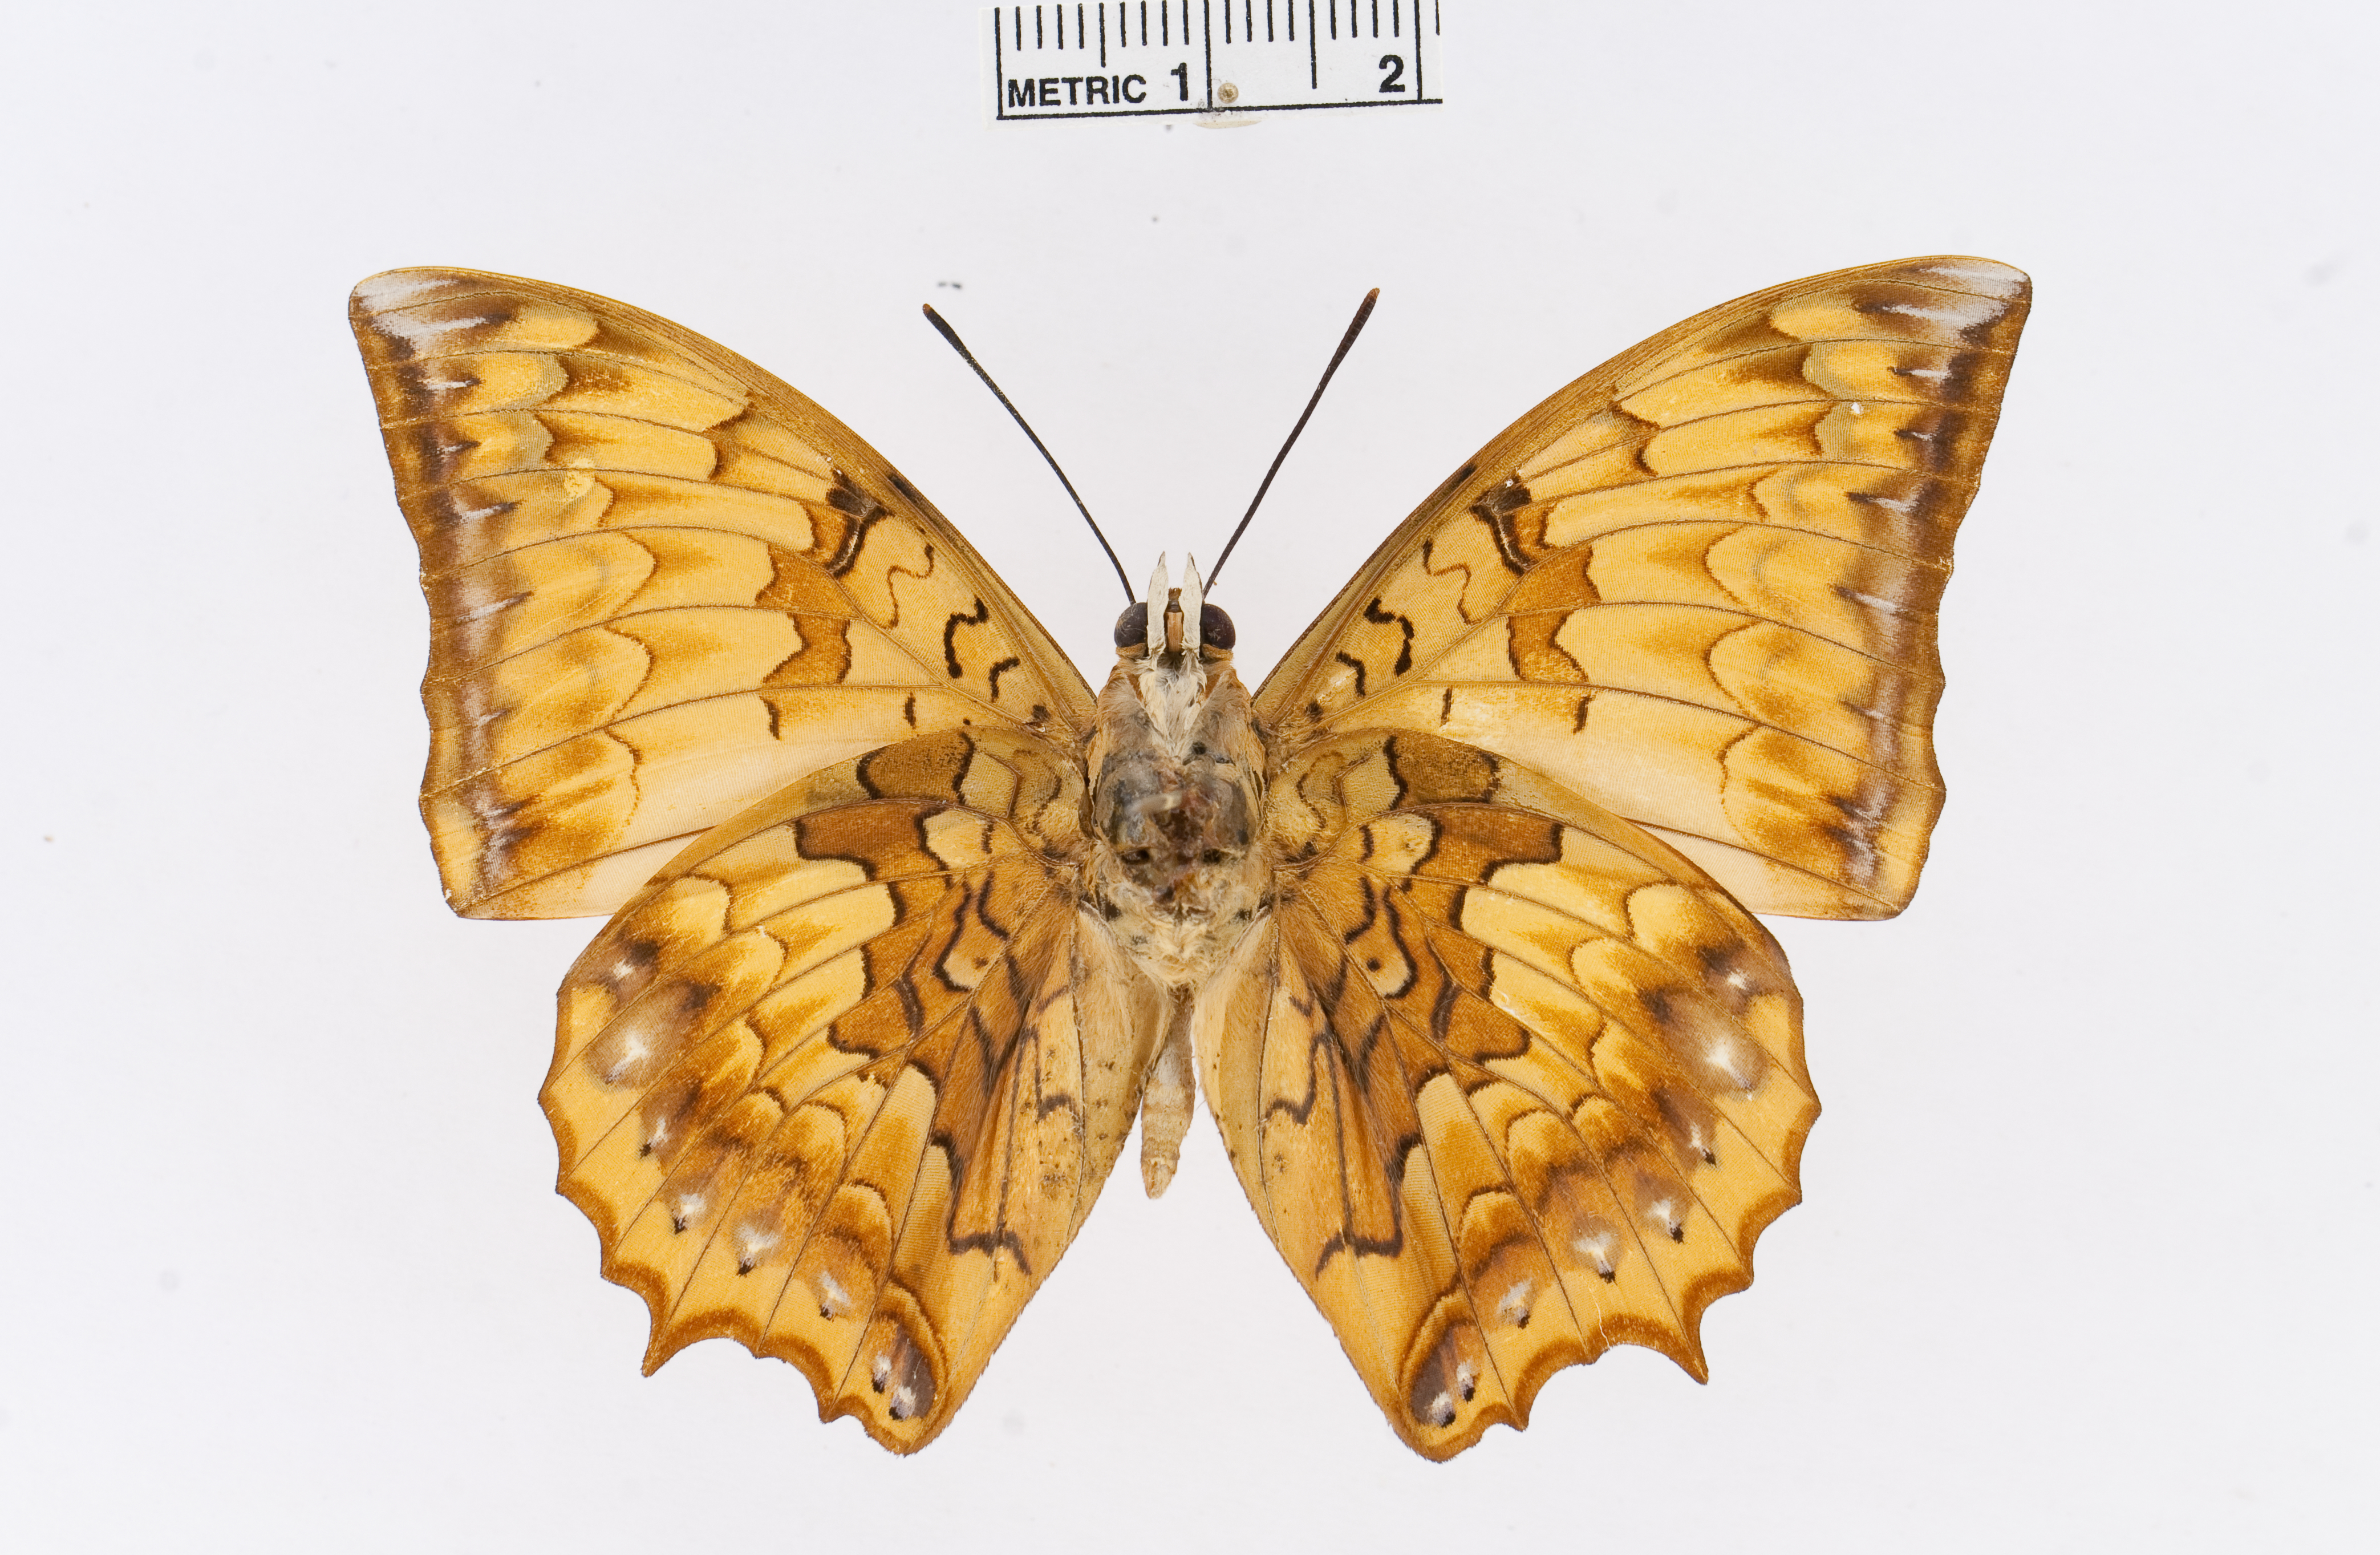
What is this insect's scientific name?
Charaxes kahruba
